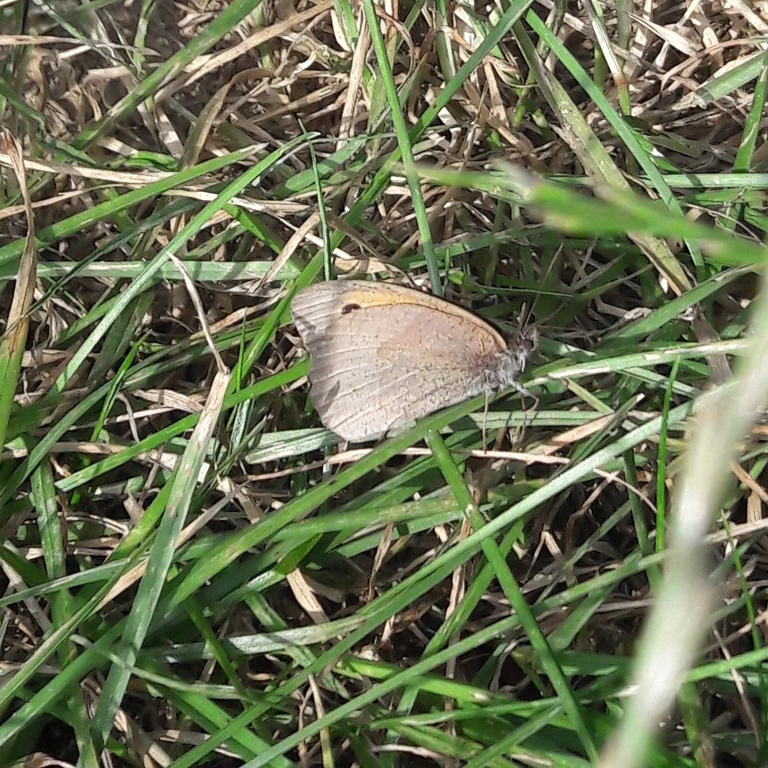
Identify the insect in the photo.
Maniola jurtina
